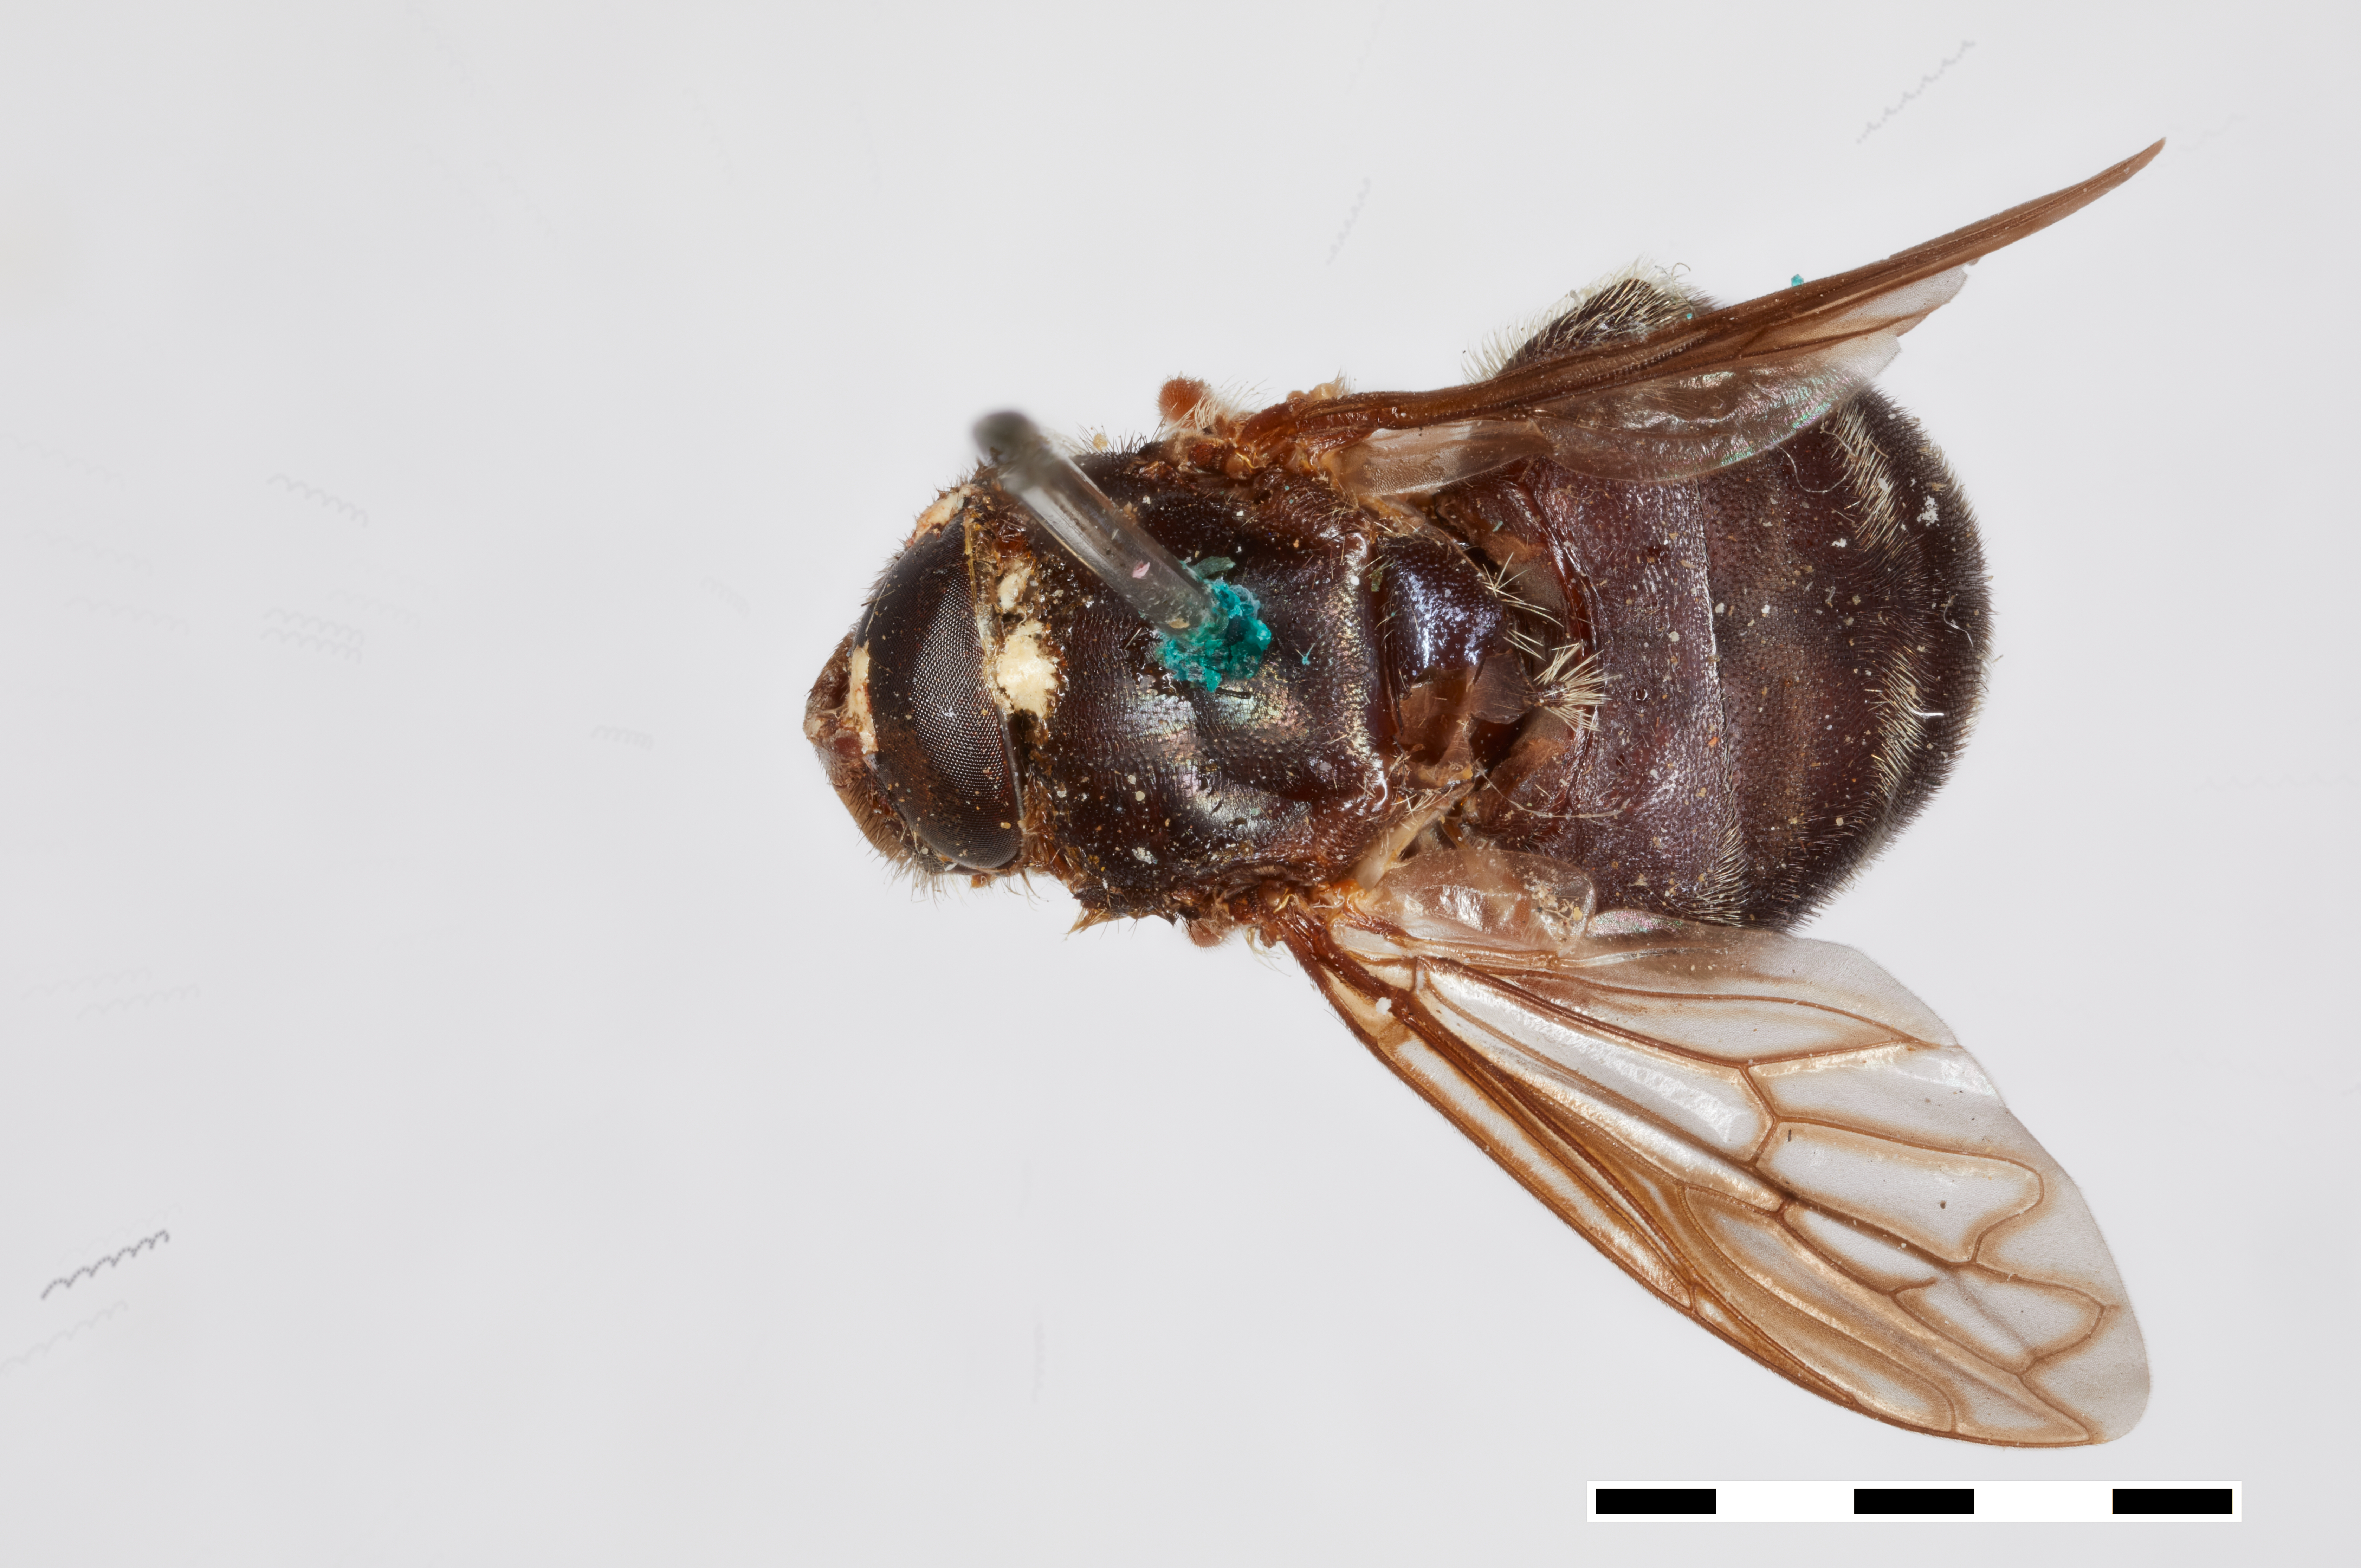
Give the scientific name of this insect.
Microdon limbus
